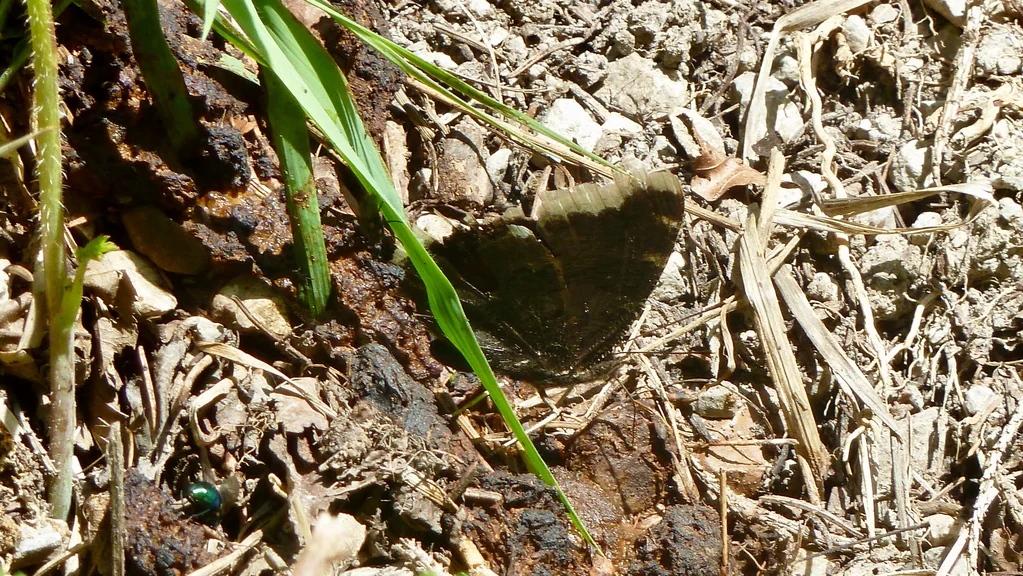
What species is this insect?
Nymphalis antiopa
